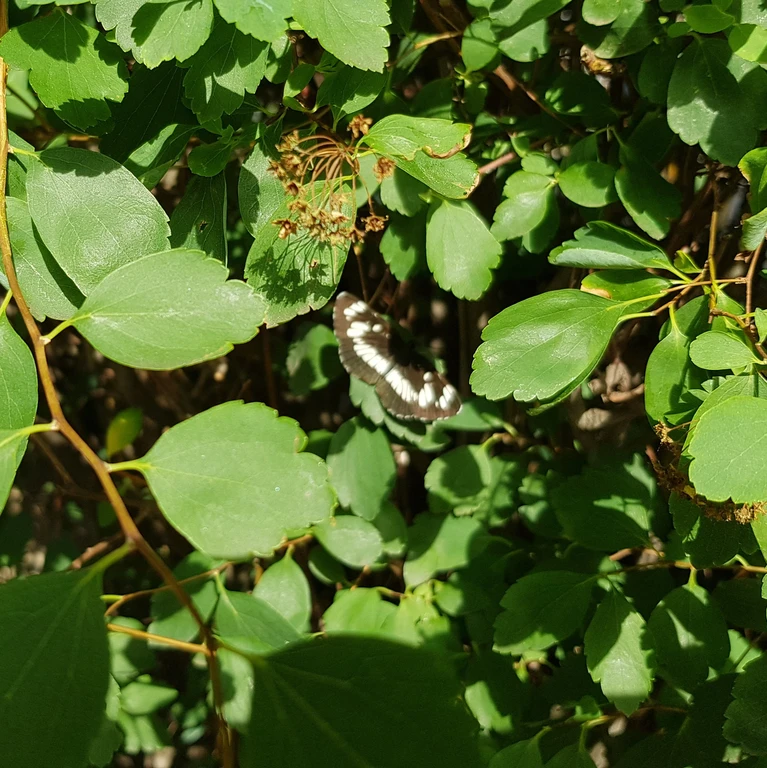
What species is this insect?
Neptis rivularis
